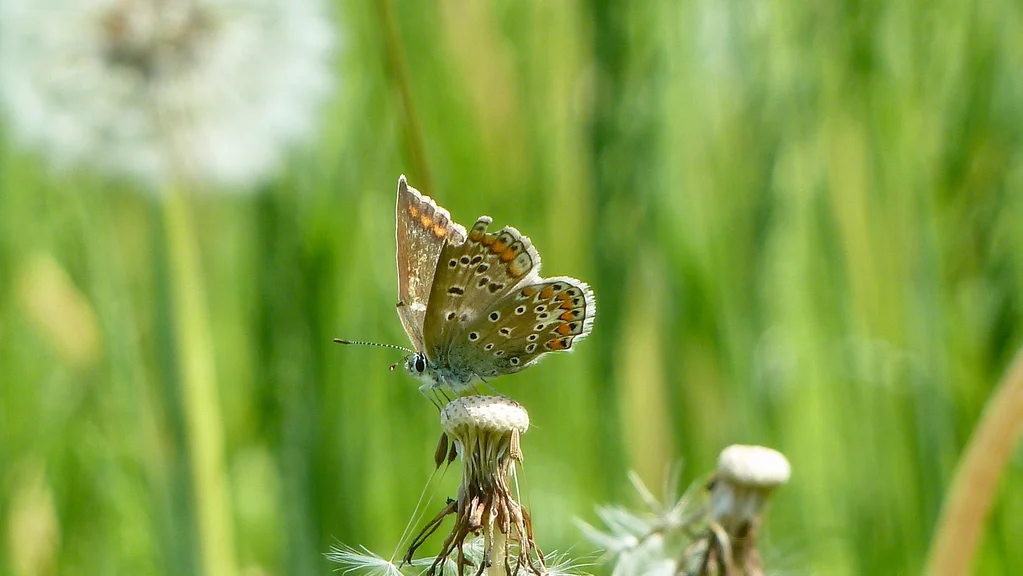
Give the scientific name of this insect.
Polyommatus icarus
